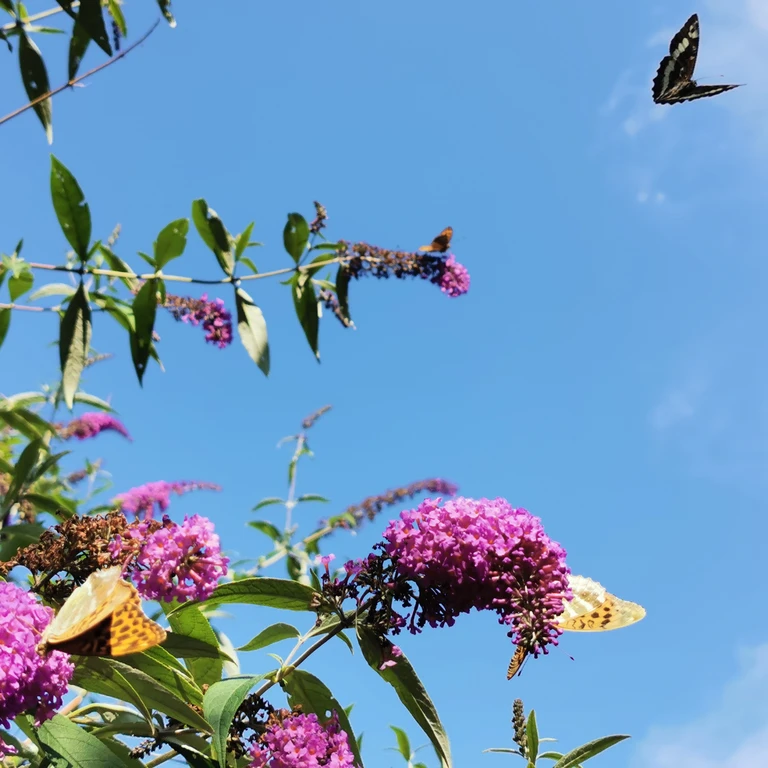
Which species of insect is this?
Argynnis paphia
